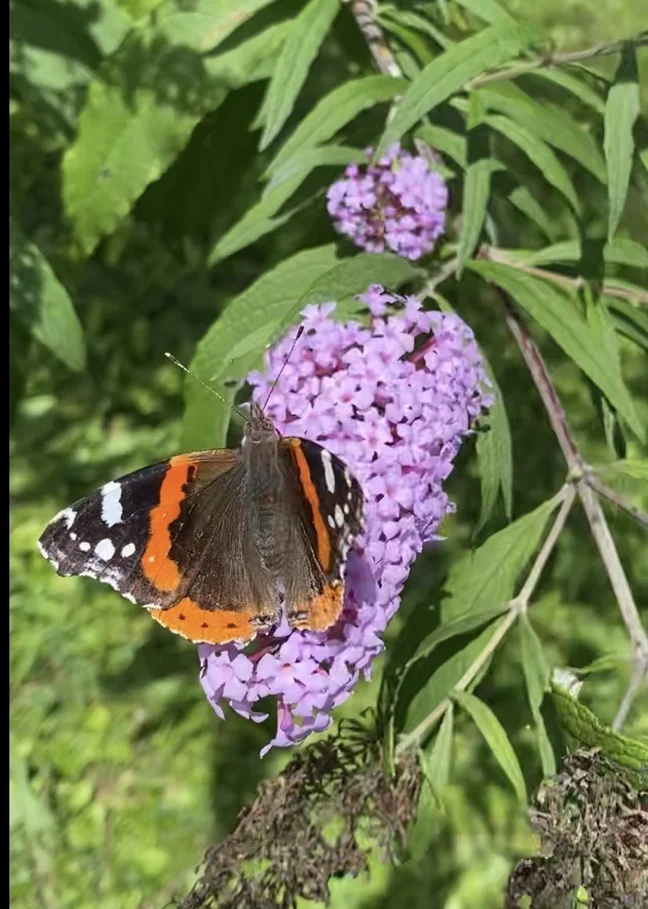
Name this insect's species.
Vanessa atalanta
